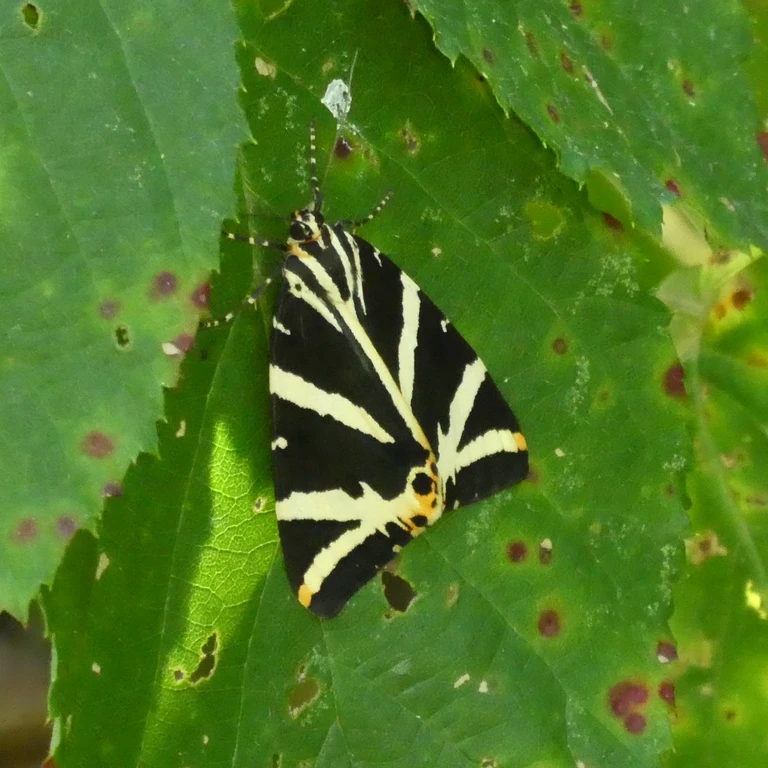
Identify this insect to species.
Euplagia quadripunctaria
